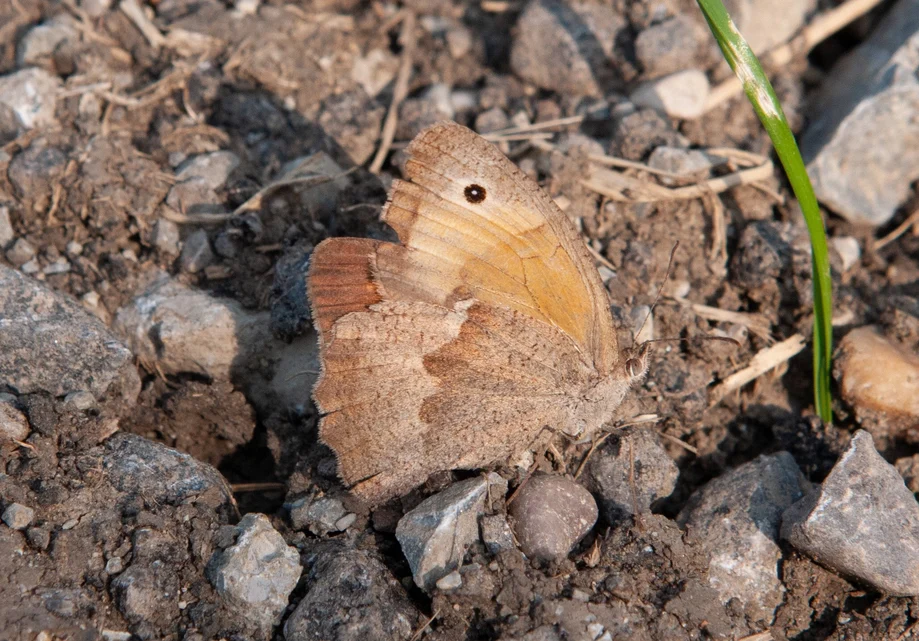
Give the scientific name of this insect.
Maniola jurtina
